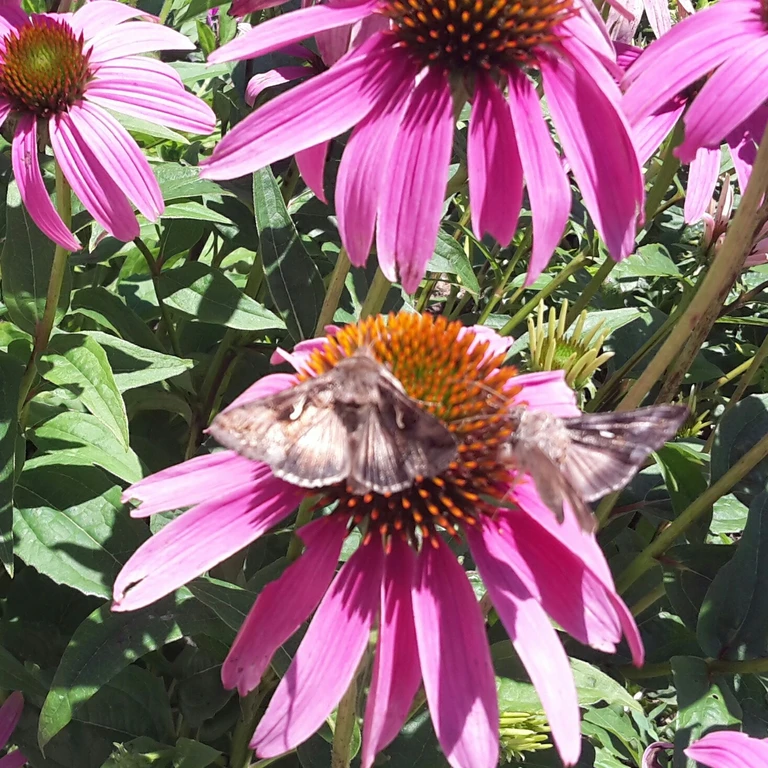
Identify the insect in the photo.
Autographa gamma
